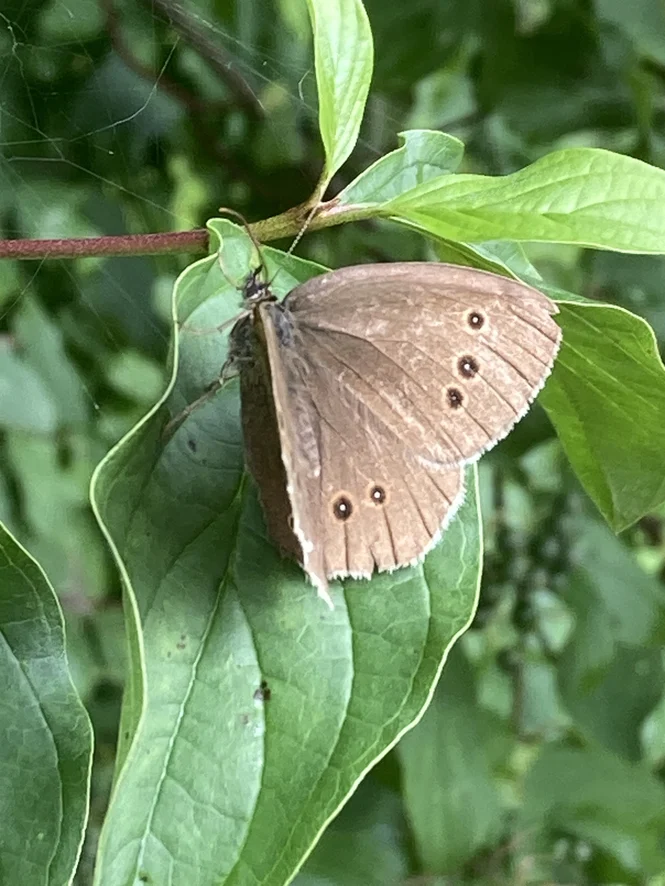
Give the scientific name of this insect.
Aphantopus hyperantus
